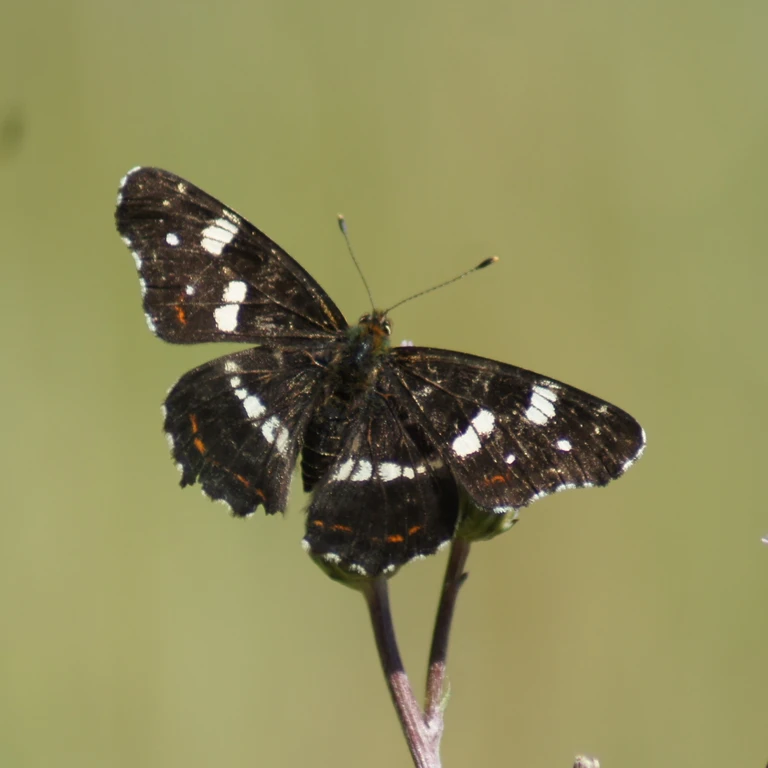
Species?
Araschnia levana
